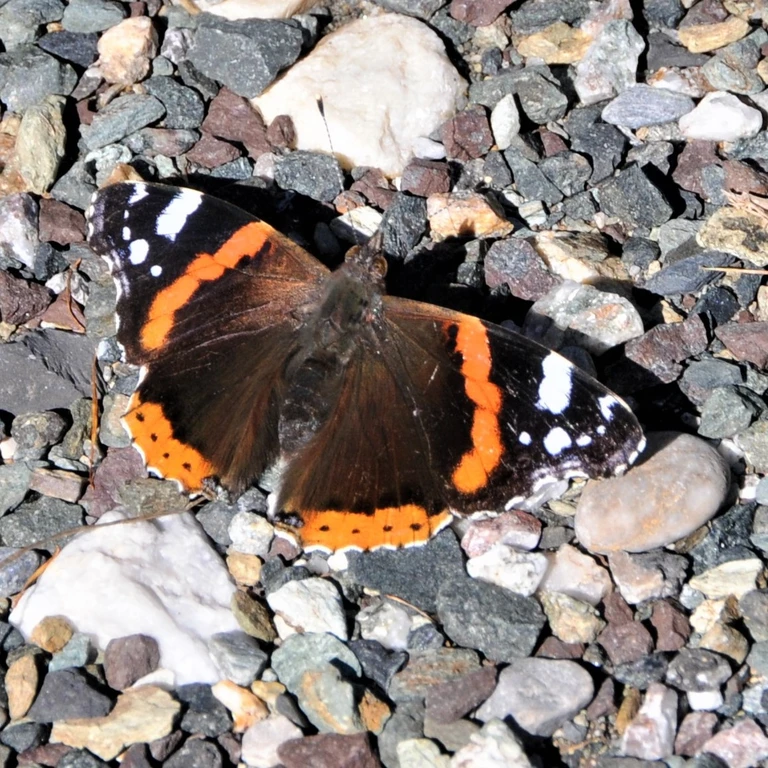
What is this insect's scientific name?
Vanessa atalanta
